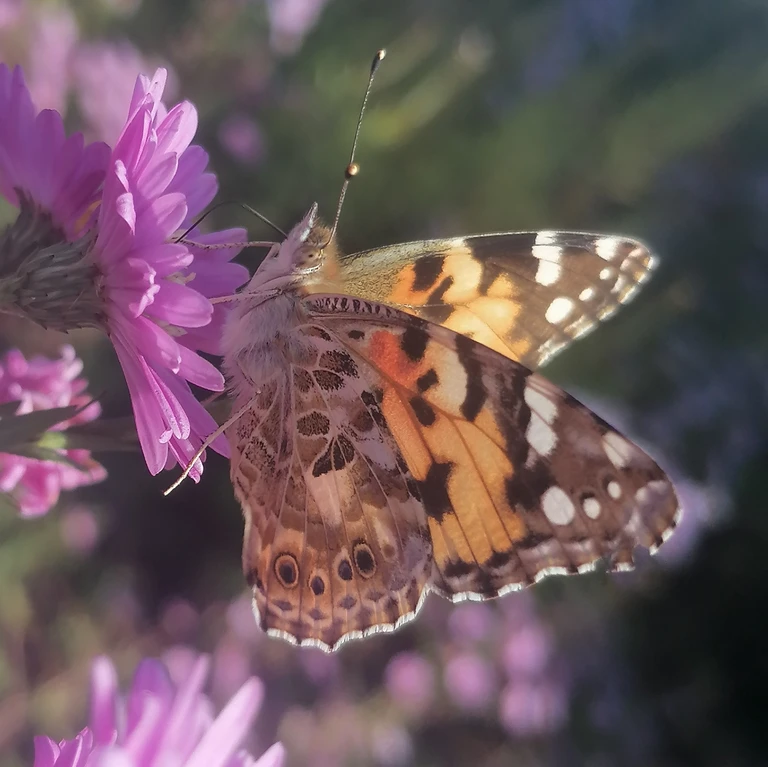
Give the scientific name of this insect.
Vanessa cardui
